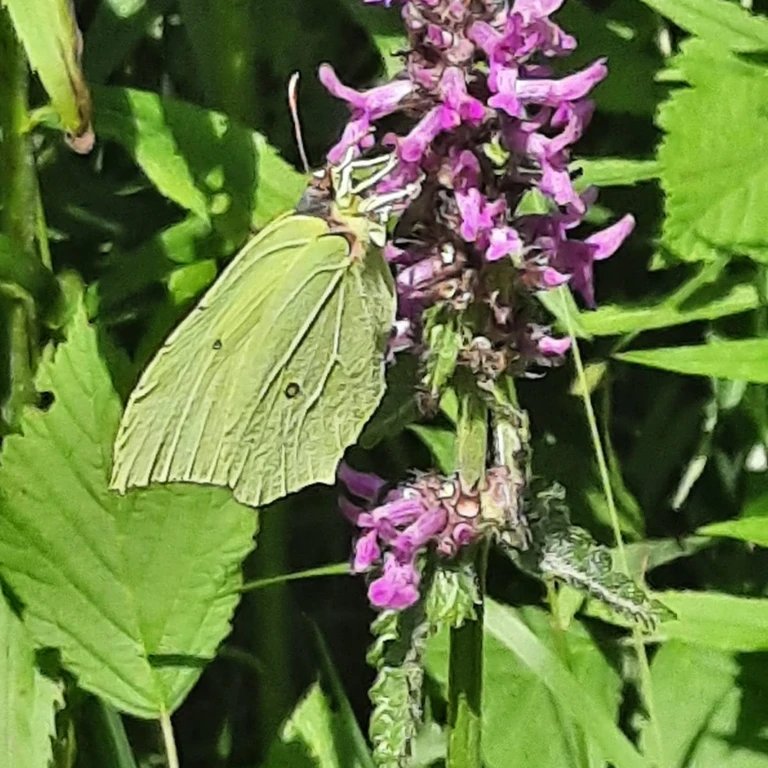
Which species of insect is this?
Gonepteryx rhamni
